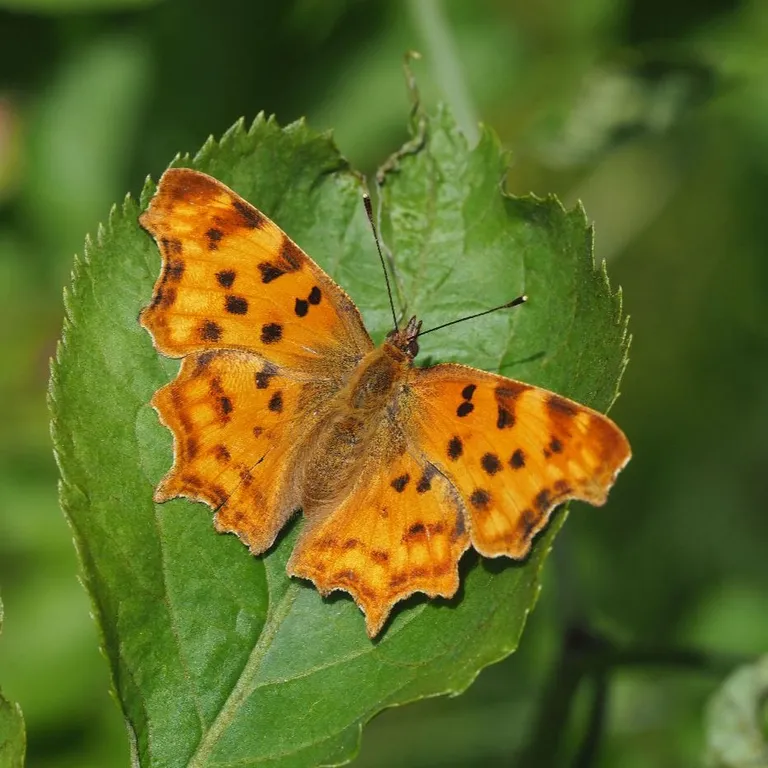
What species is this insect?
Polygonia c-album
